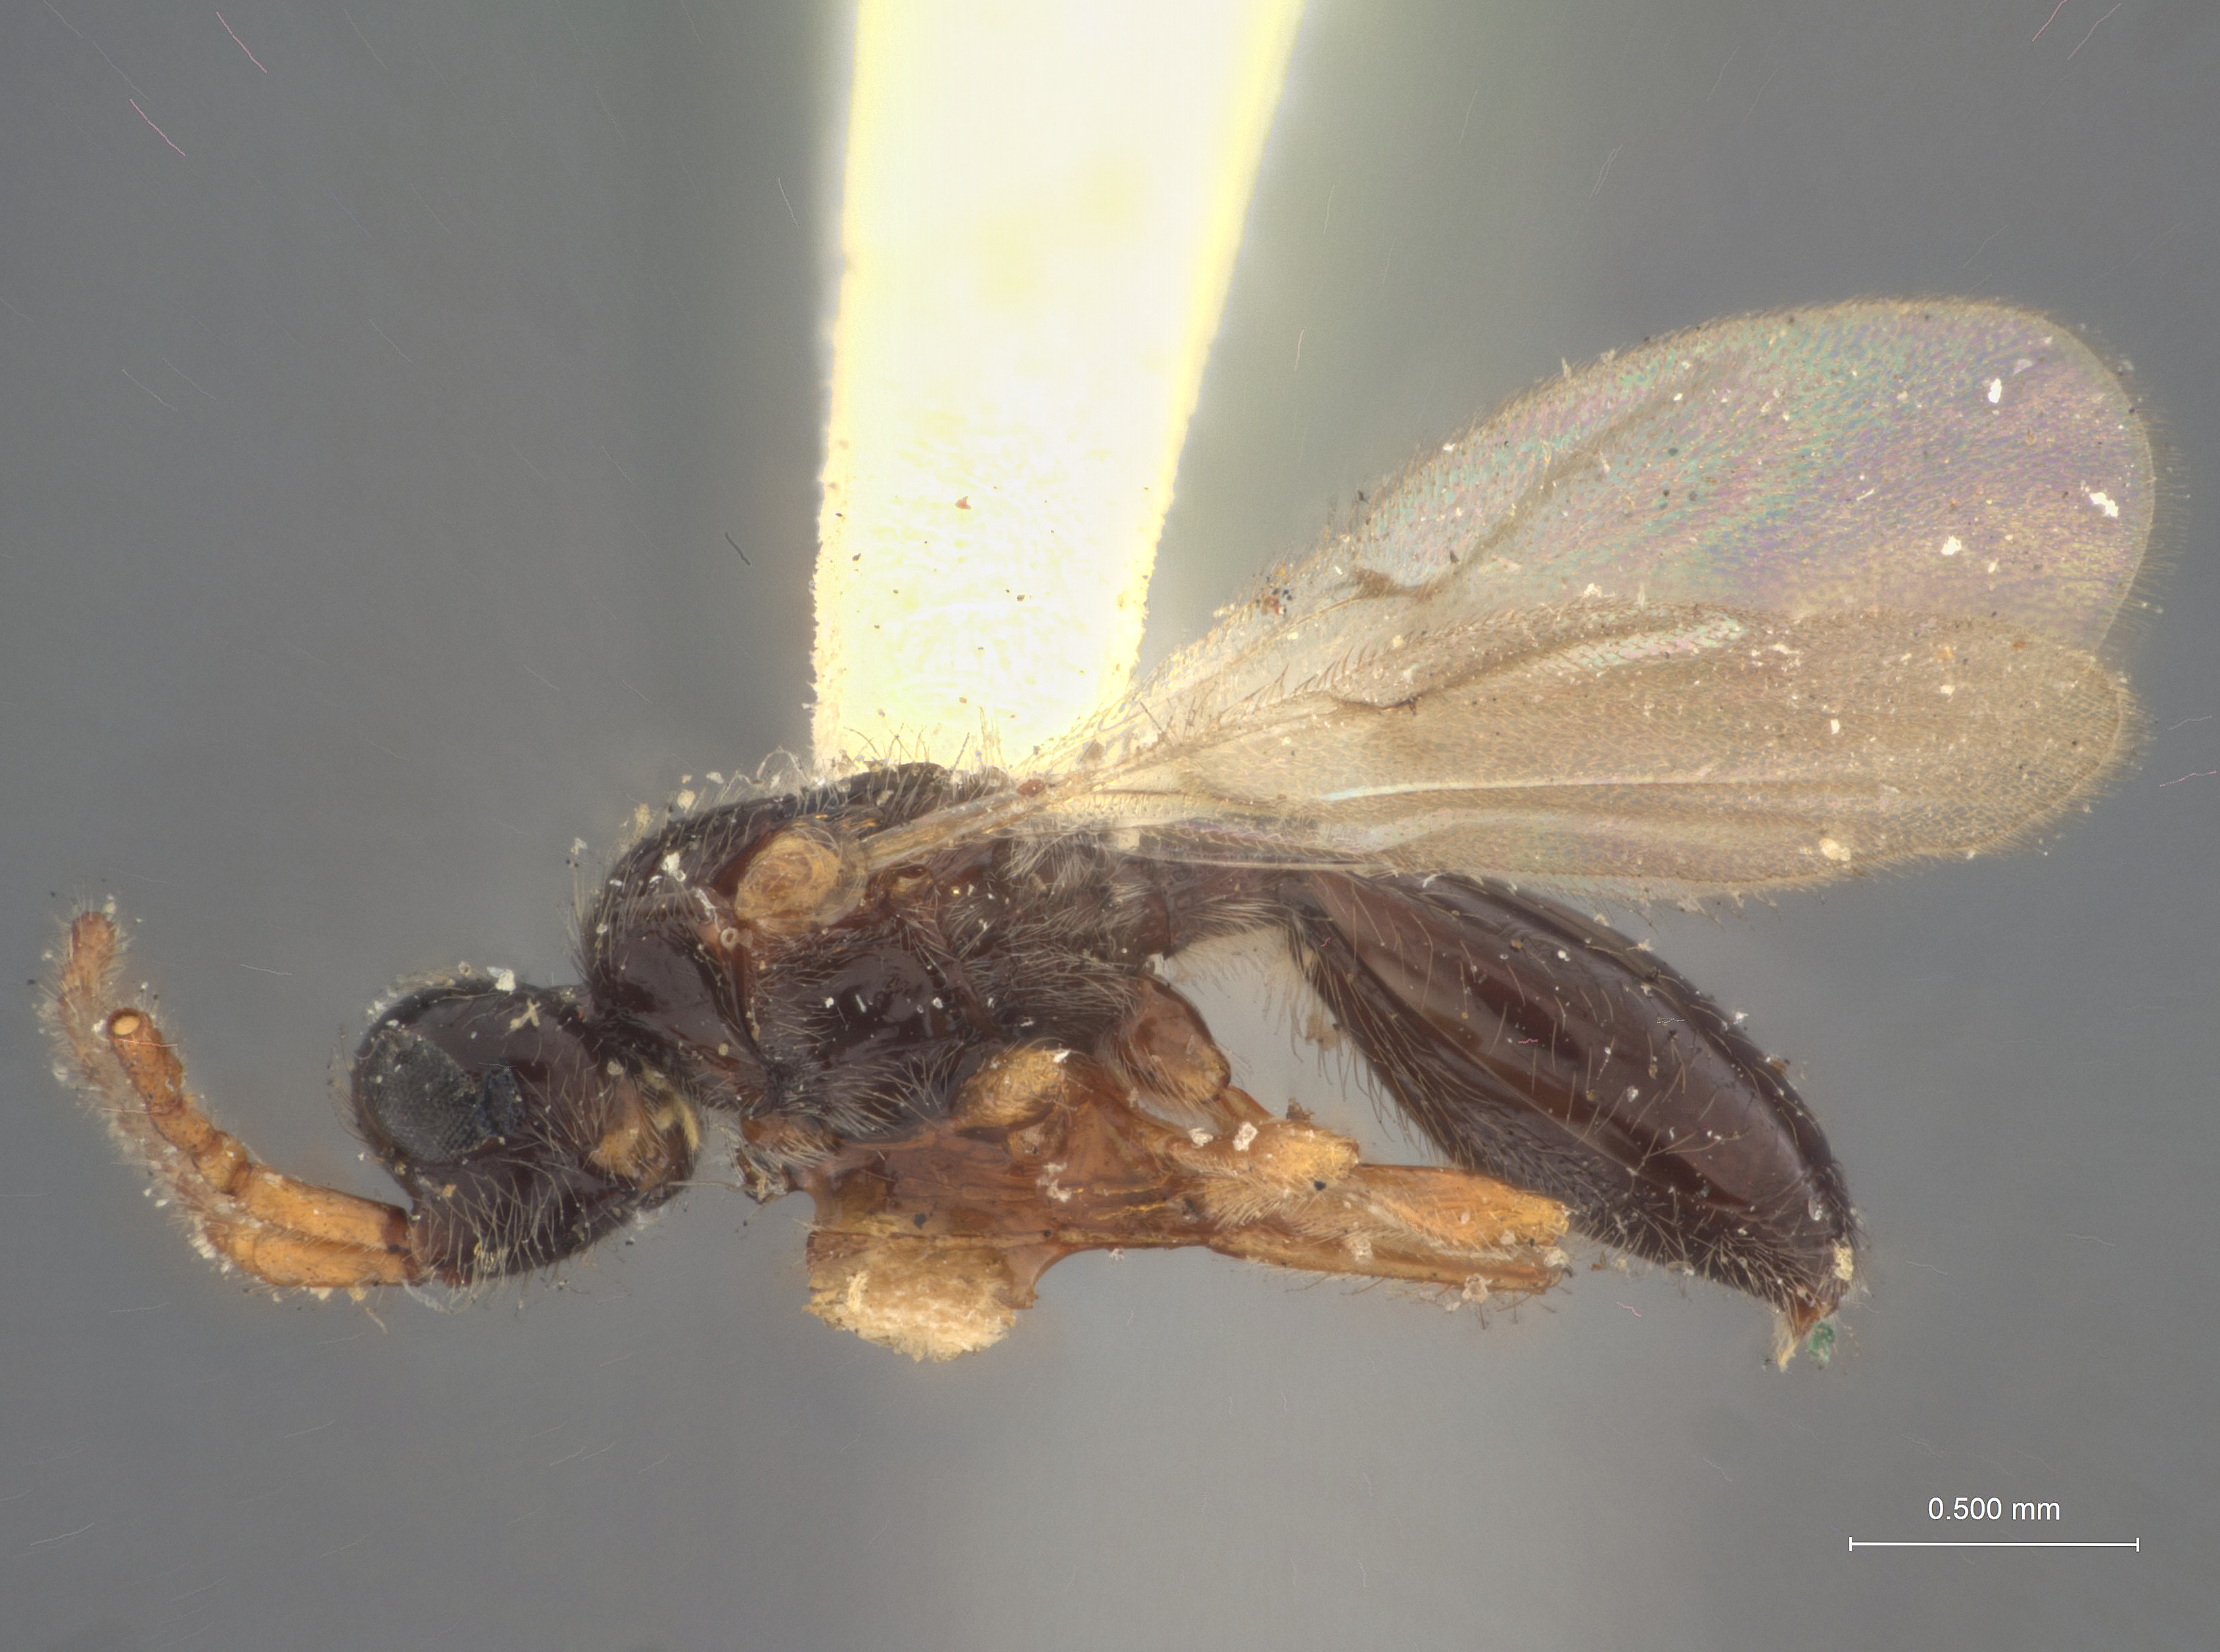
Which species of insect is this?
Aneurhynchus virginicus
